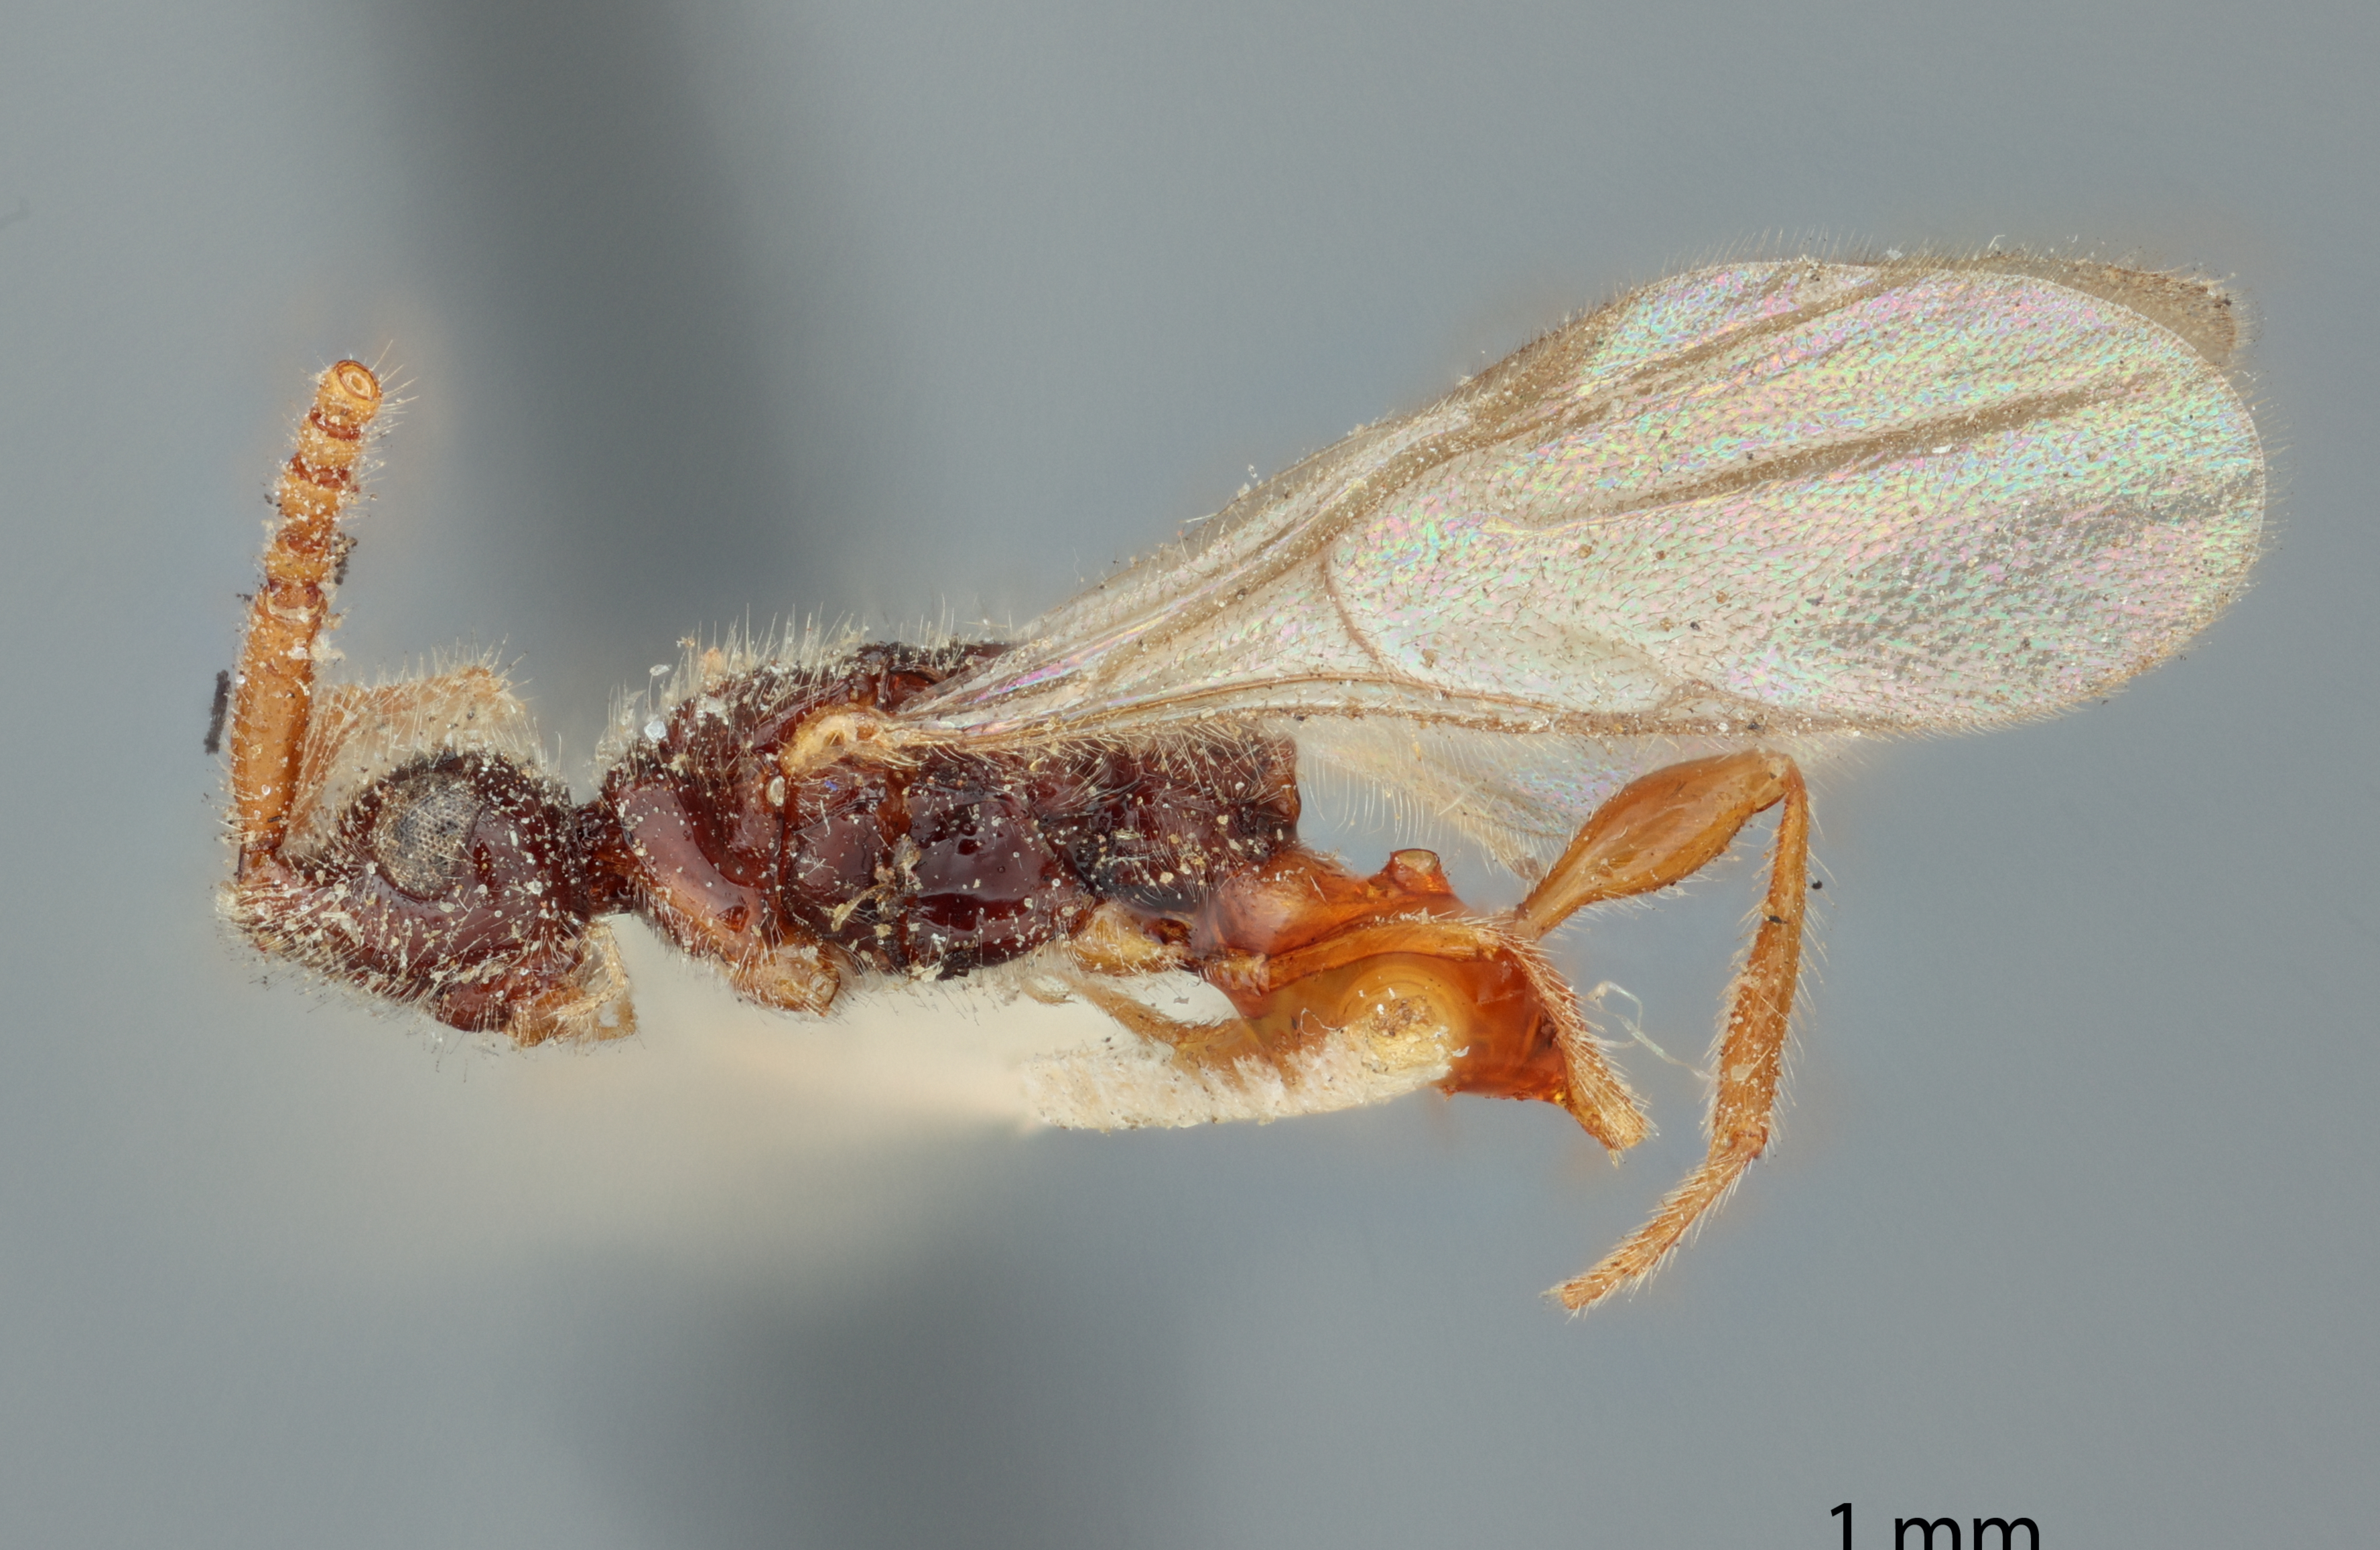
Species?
Pantoclis crassicornis
